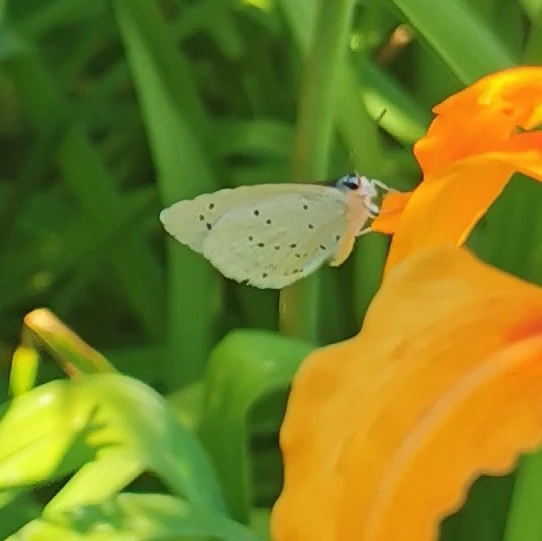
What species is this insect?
Celastrina argiolus
